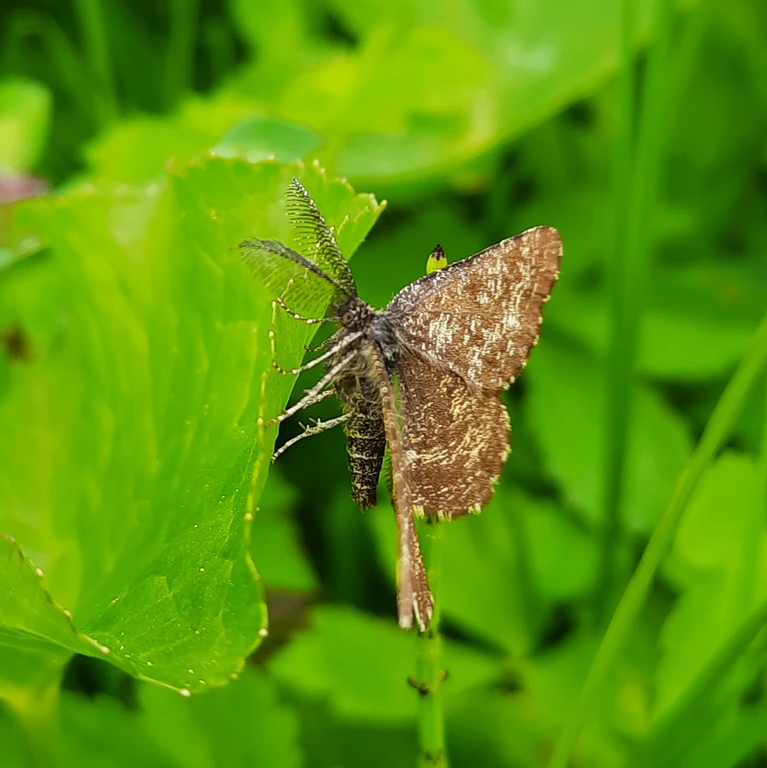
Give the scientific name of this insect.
Ematurga atomaria
